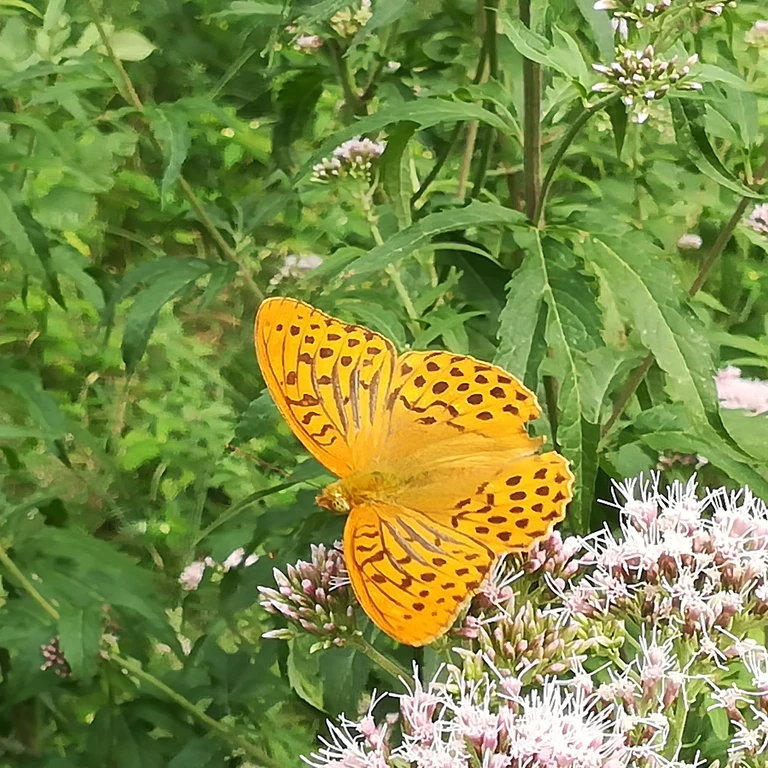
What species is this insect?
Argynnis paphia
